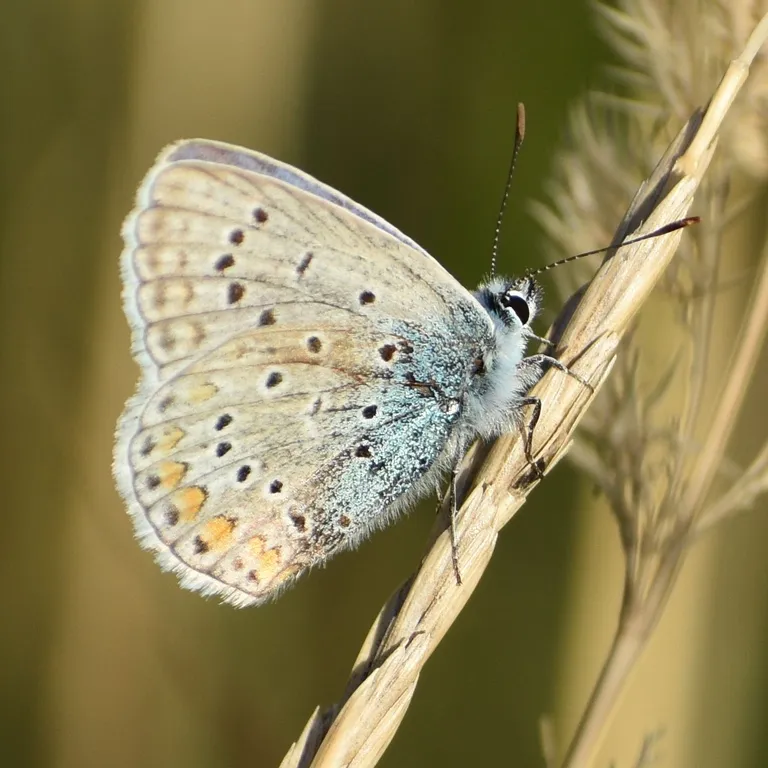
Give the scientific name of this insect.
Polyommatus icarus
